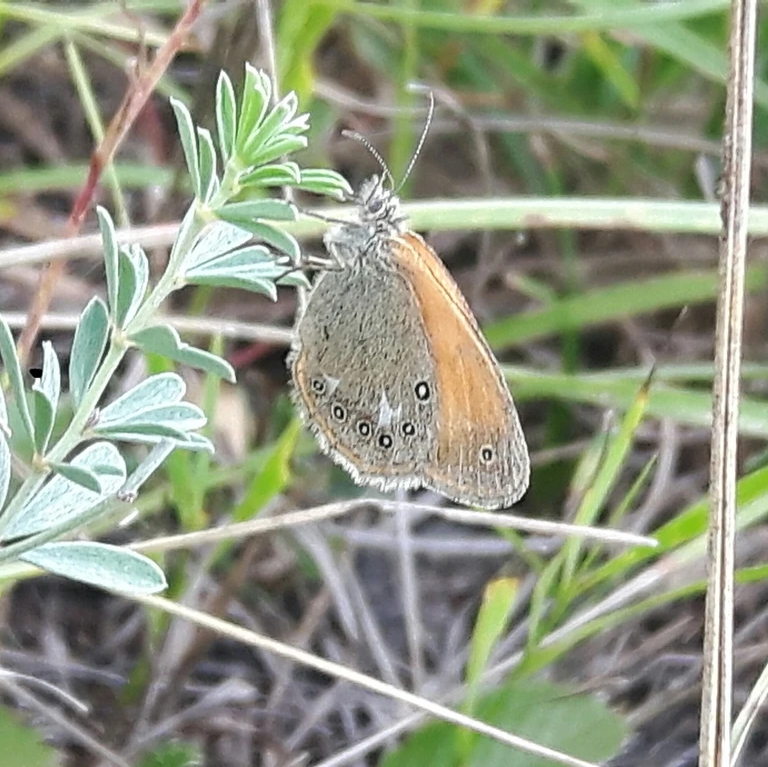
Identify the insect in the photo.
Coenonympha glycerion (also Coenonympha iphis)
